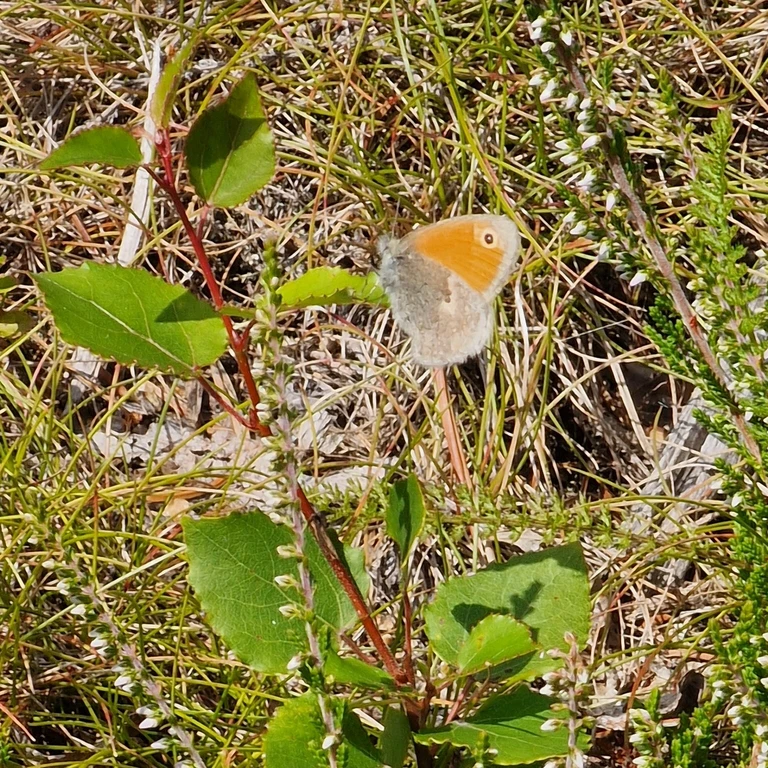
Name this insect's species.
Coenonympha pamphilus
